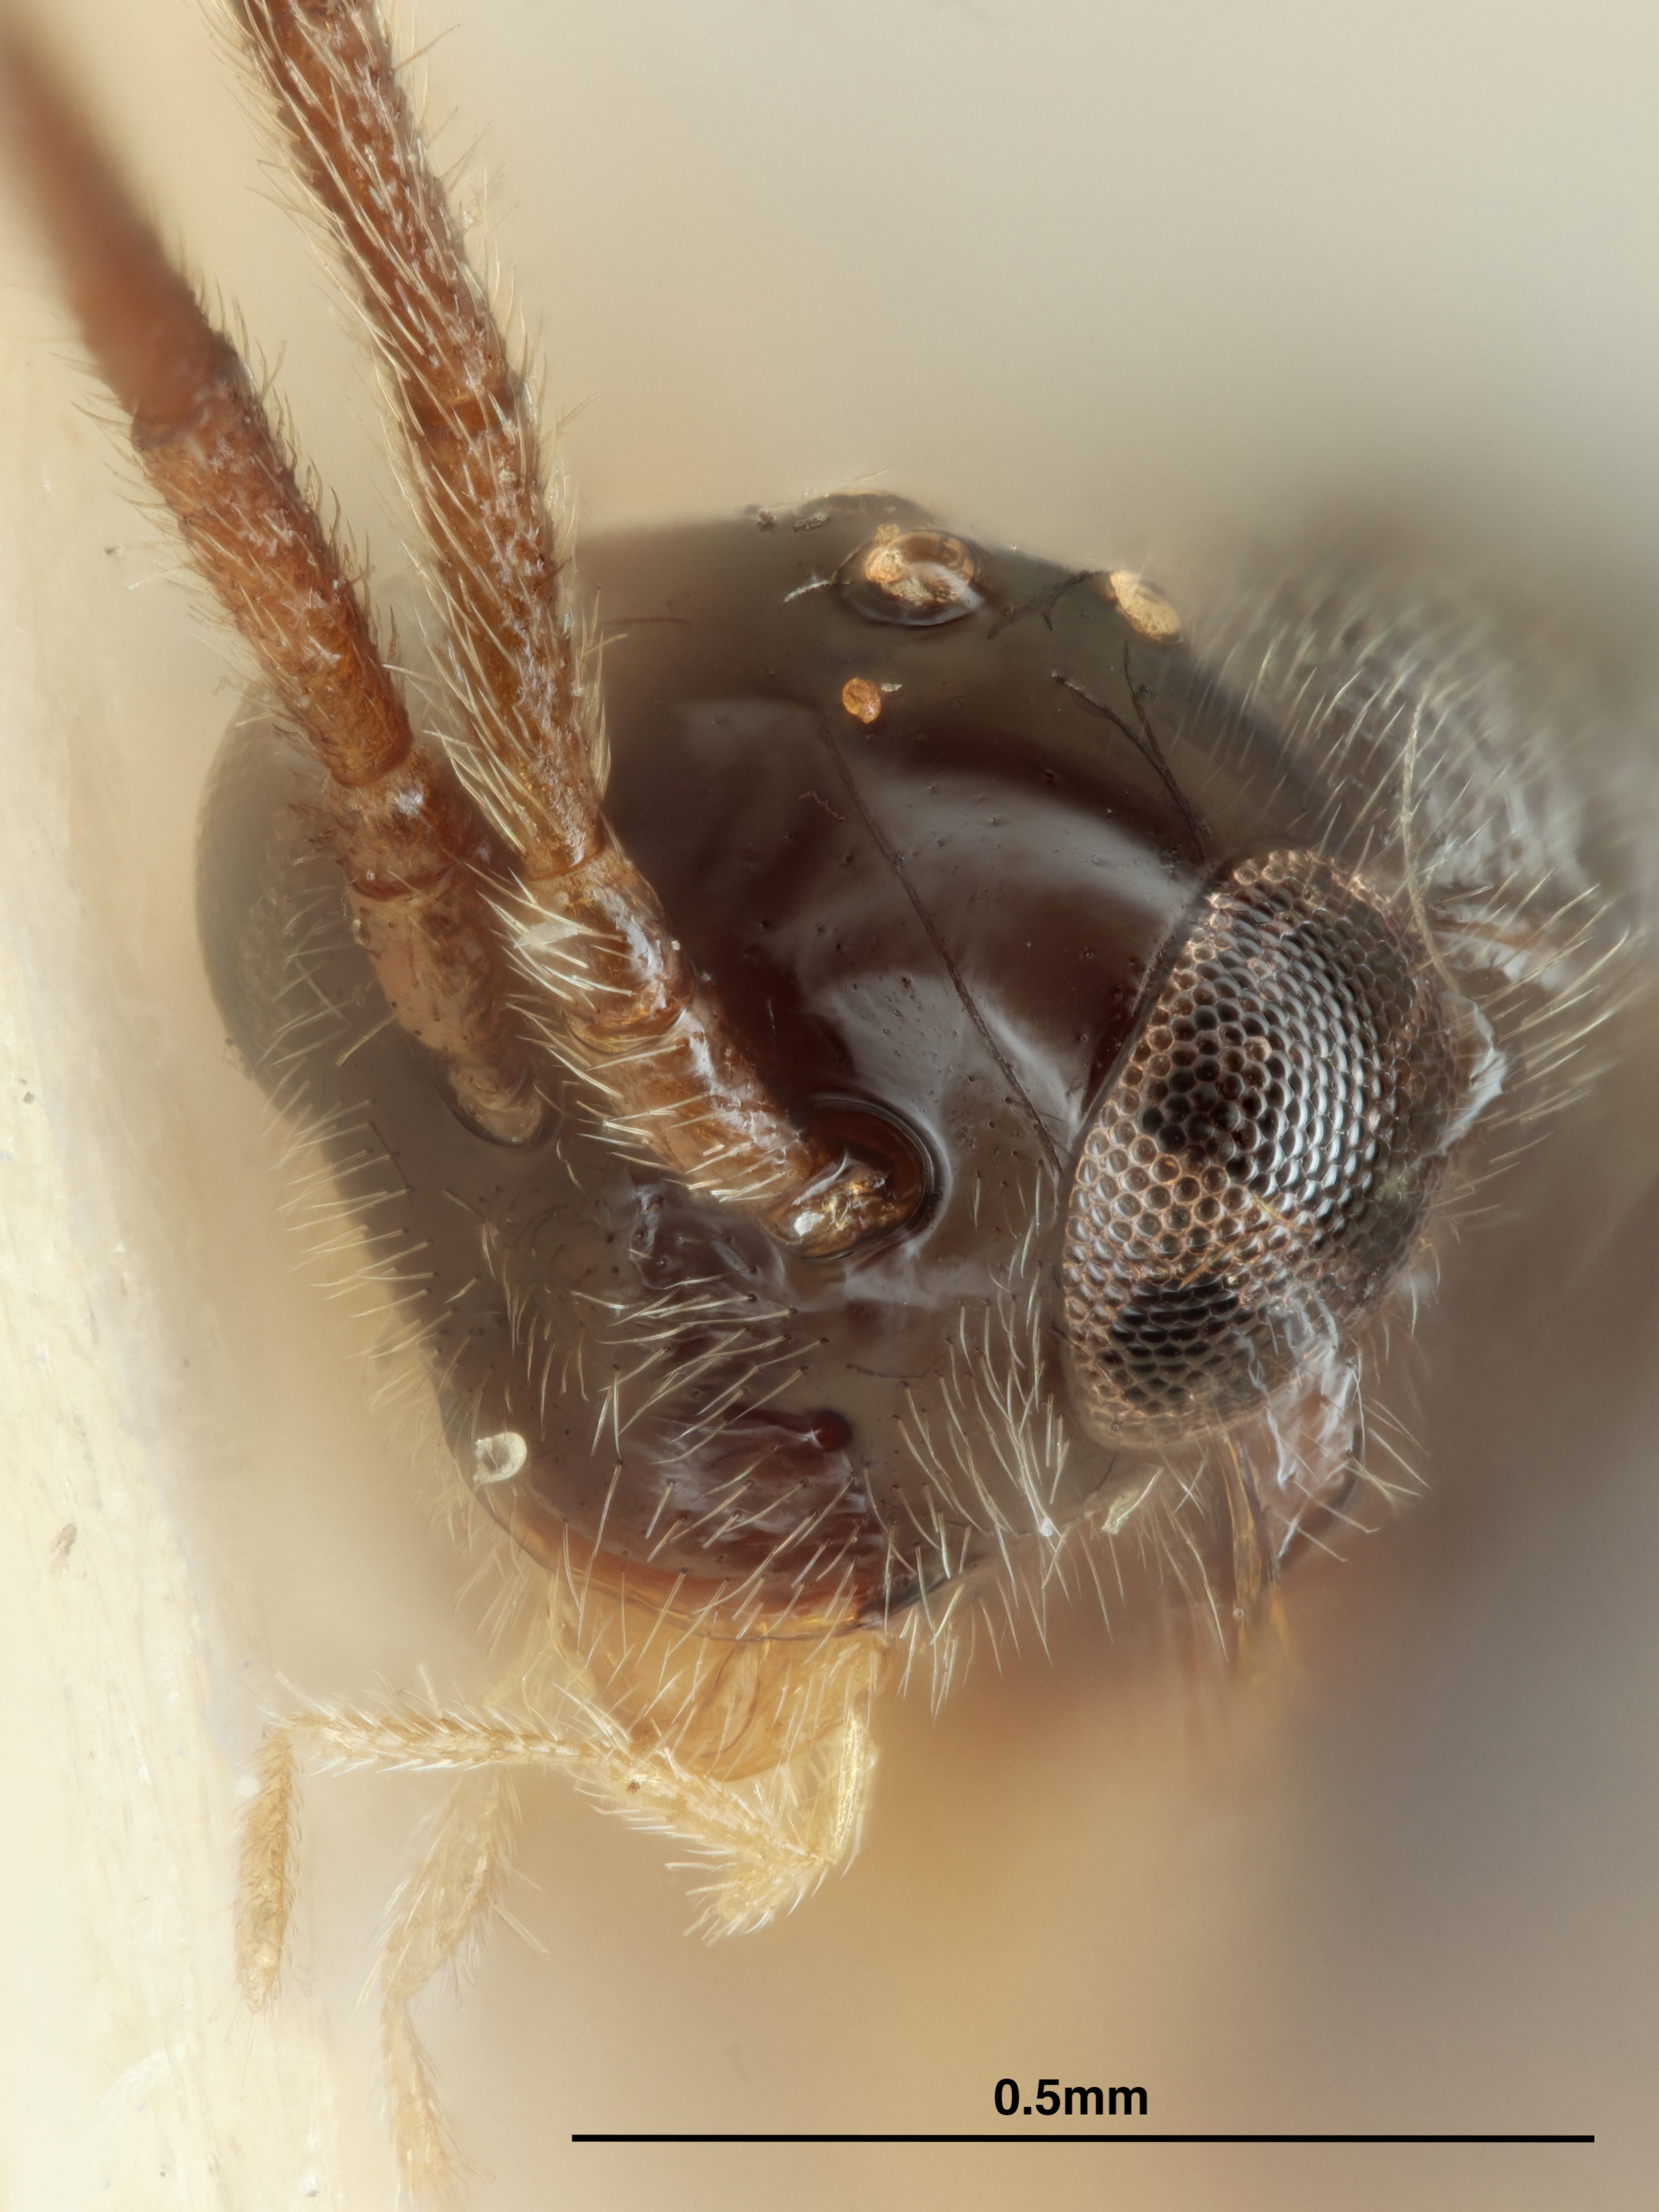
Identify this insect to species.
Cryptoserphus arcuator
